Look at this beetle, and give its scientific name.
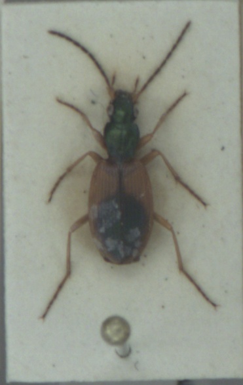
Anchomenus dorsalis
